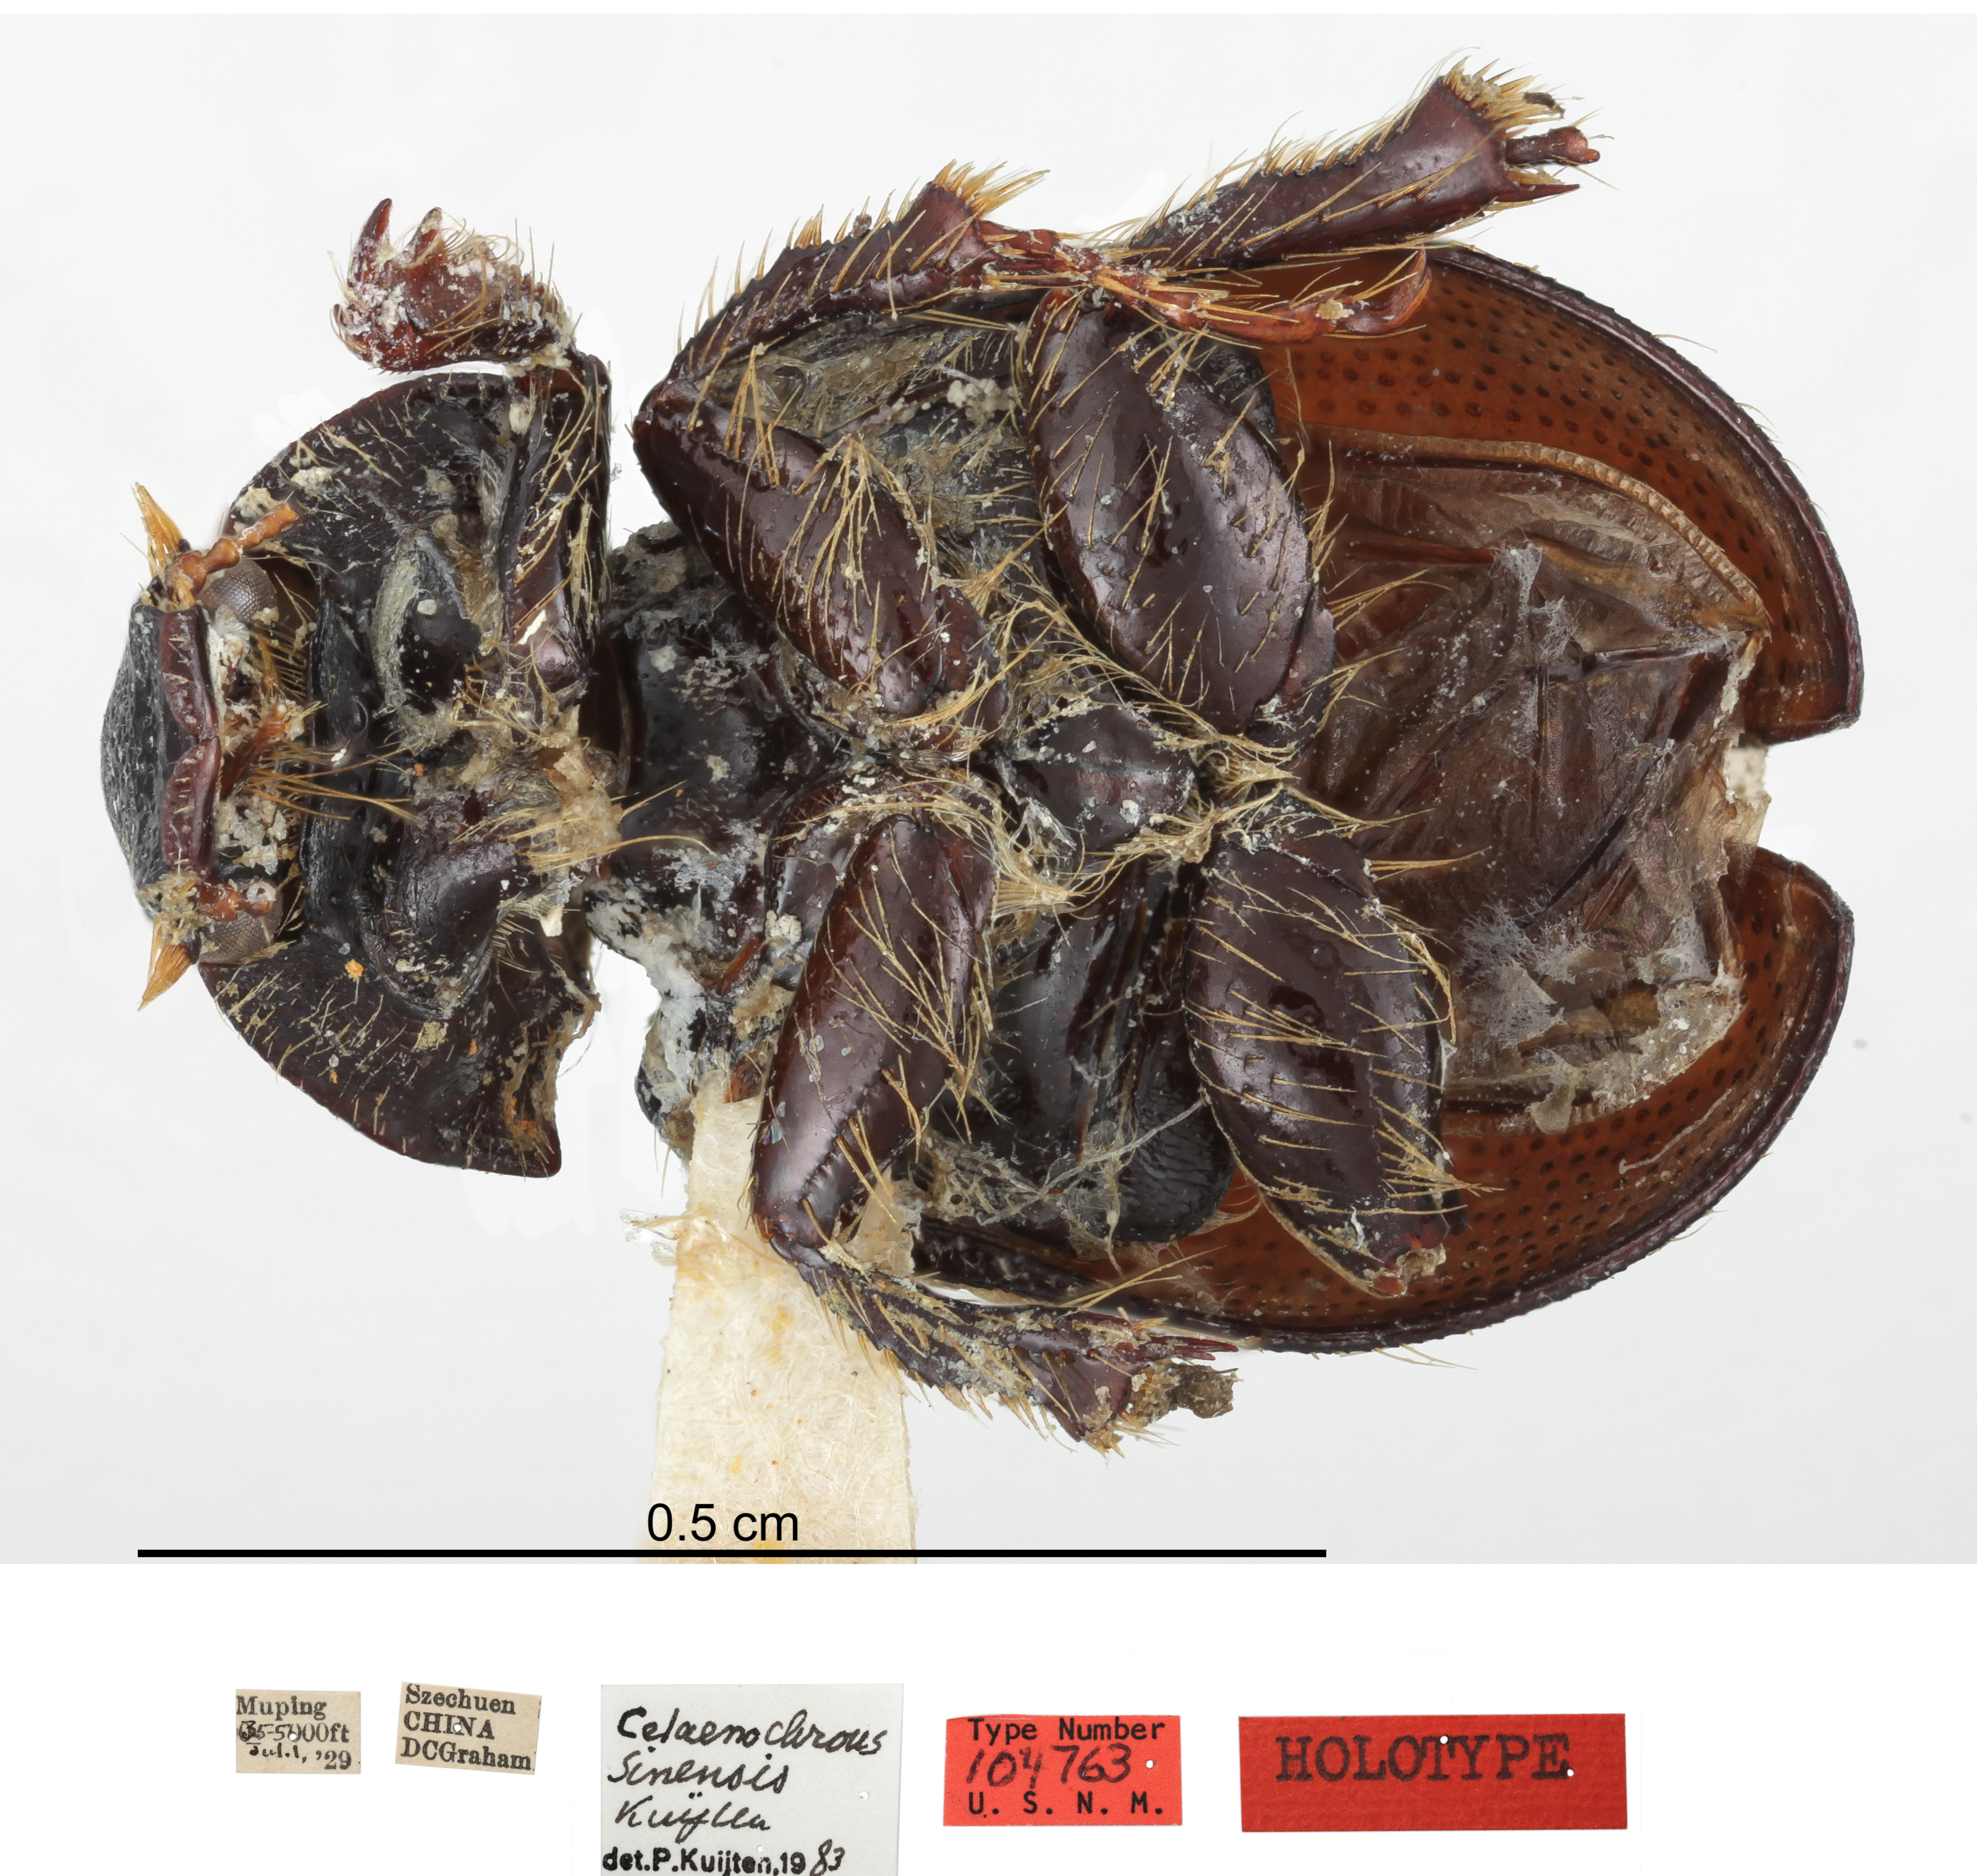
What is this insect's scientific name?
Celaenochrous sinensis
